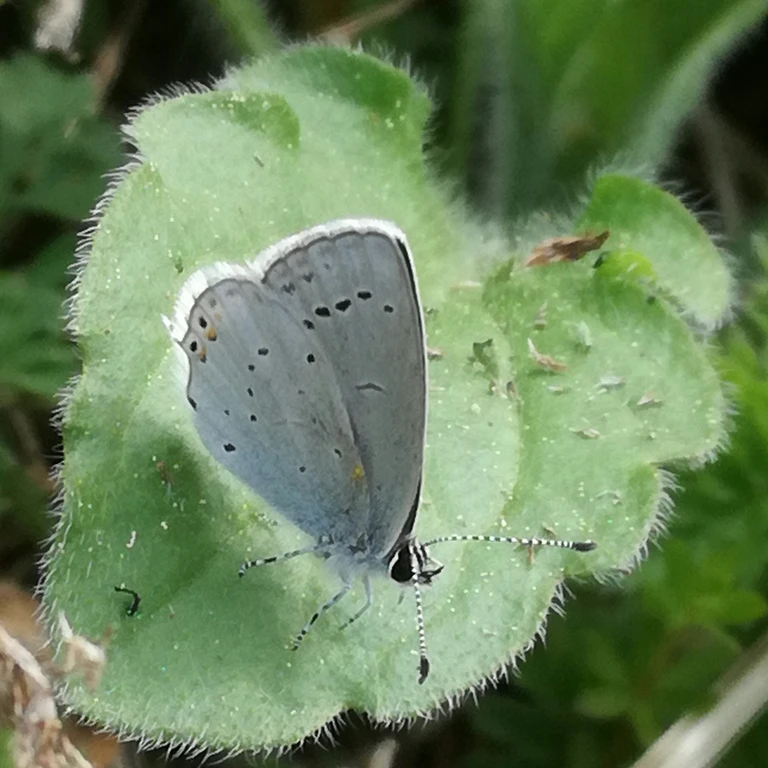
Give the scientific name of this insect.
Cupido argiades (also Elkalyce argiades)
